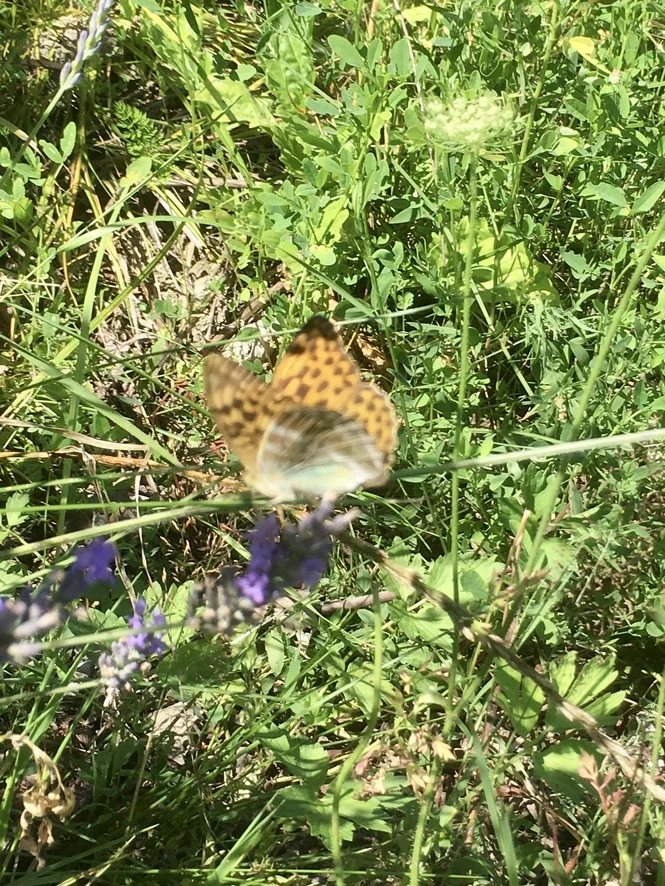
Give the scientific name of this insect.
Argynnis paphia
